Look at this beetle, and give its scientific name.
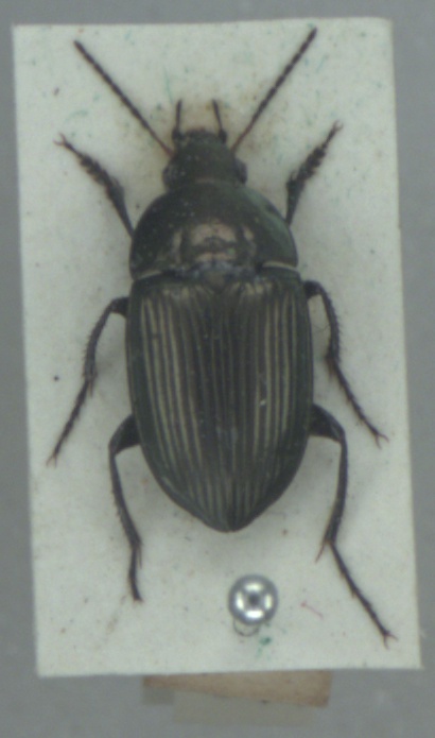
Amara eurynota
